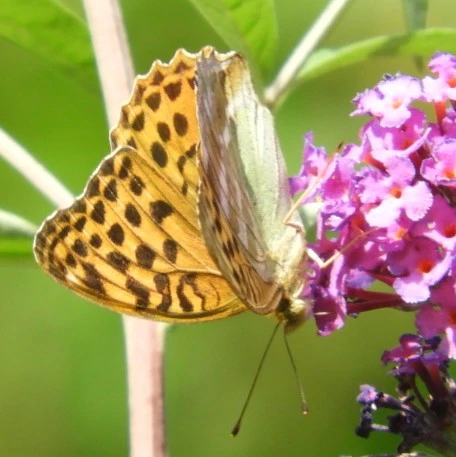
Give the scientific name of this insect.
Argynnis paphia
